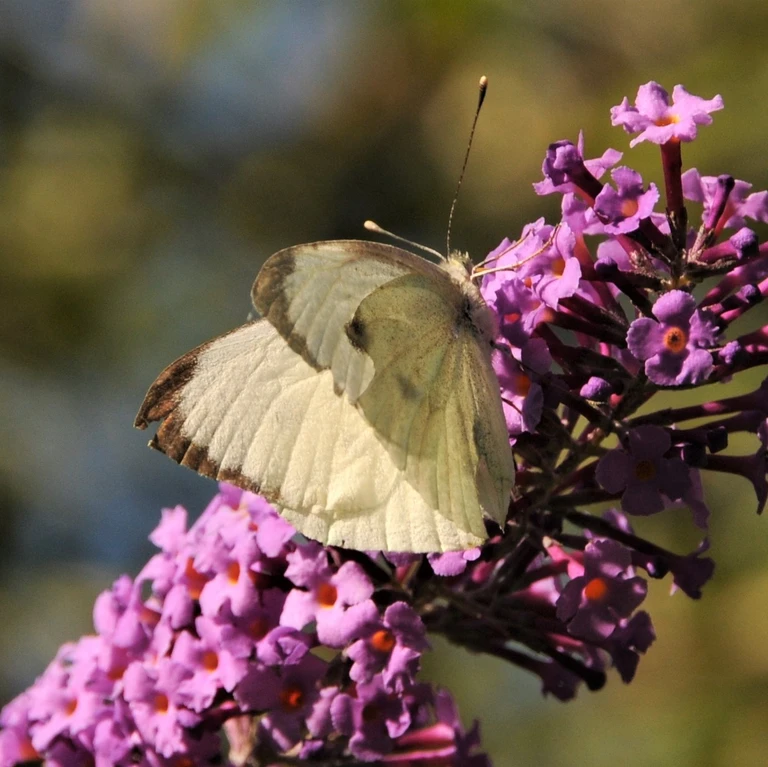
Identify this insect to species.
Pieris brassicae
